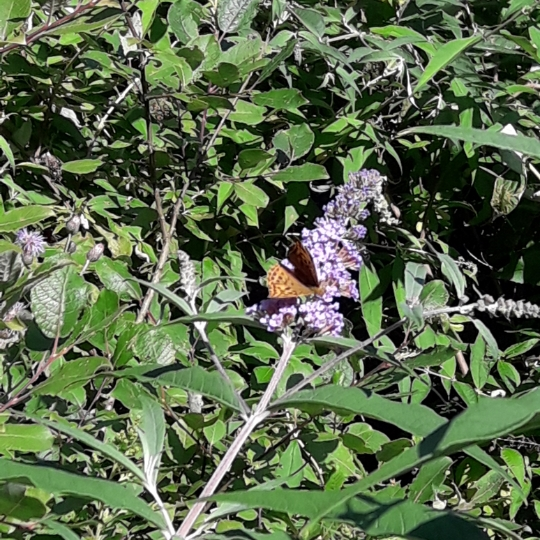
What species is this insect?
Argynnis paphia
